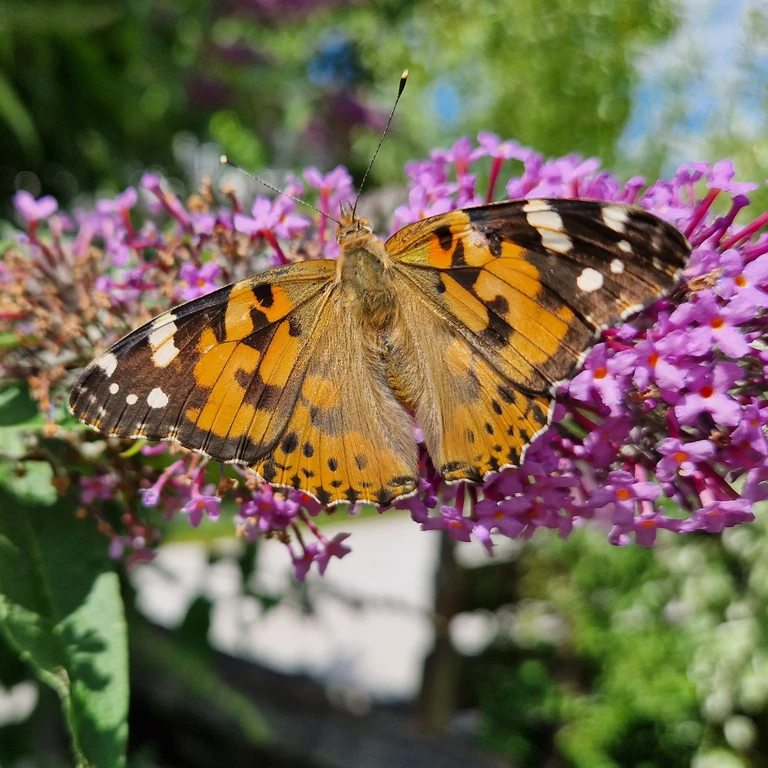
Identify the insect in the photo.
Vanessa cardui
